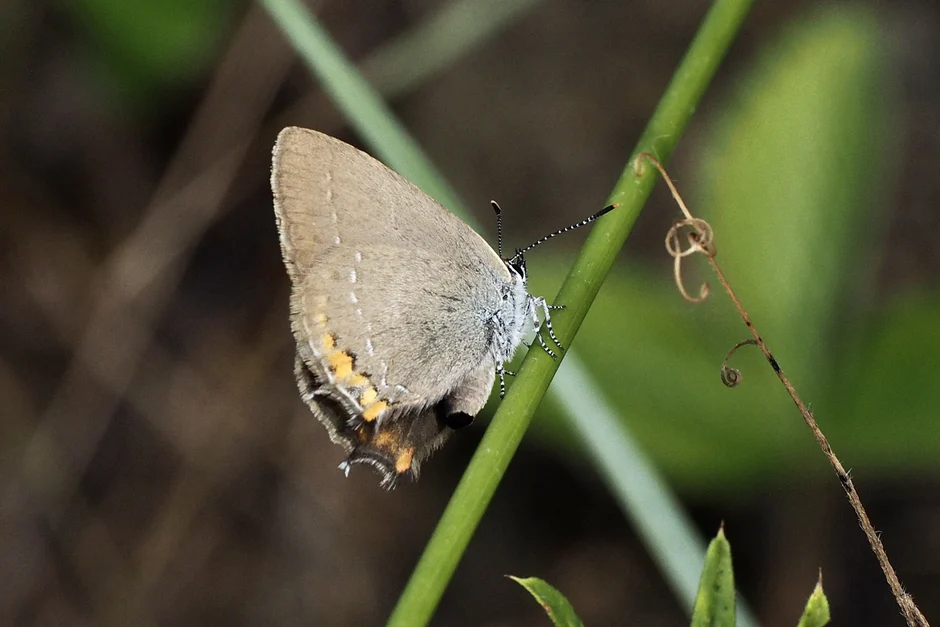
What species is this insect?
Satyrium acaciae (also Strymon acaciae)
